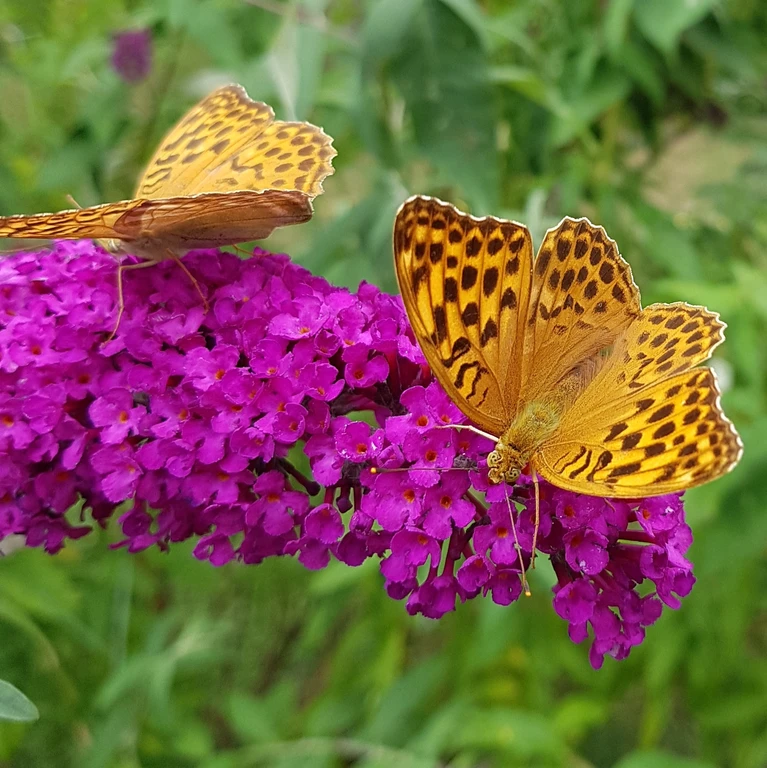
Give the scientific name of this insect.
Argynnis paphia
